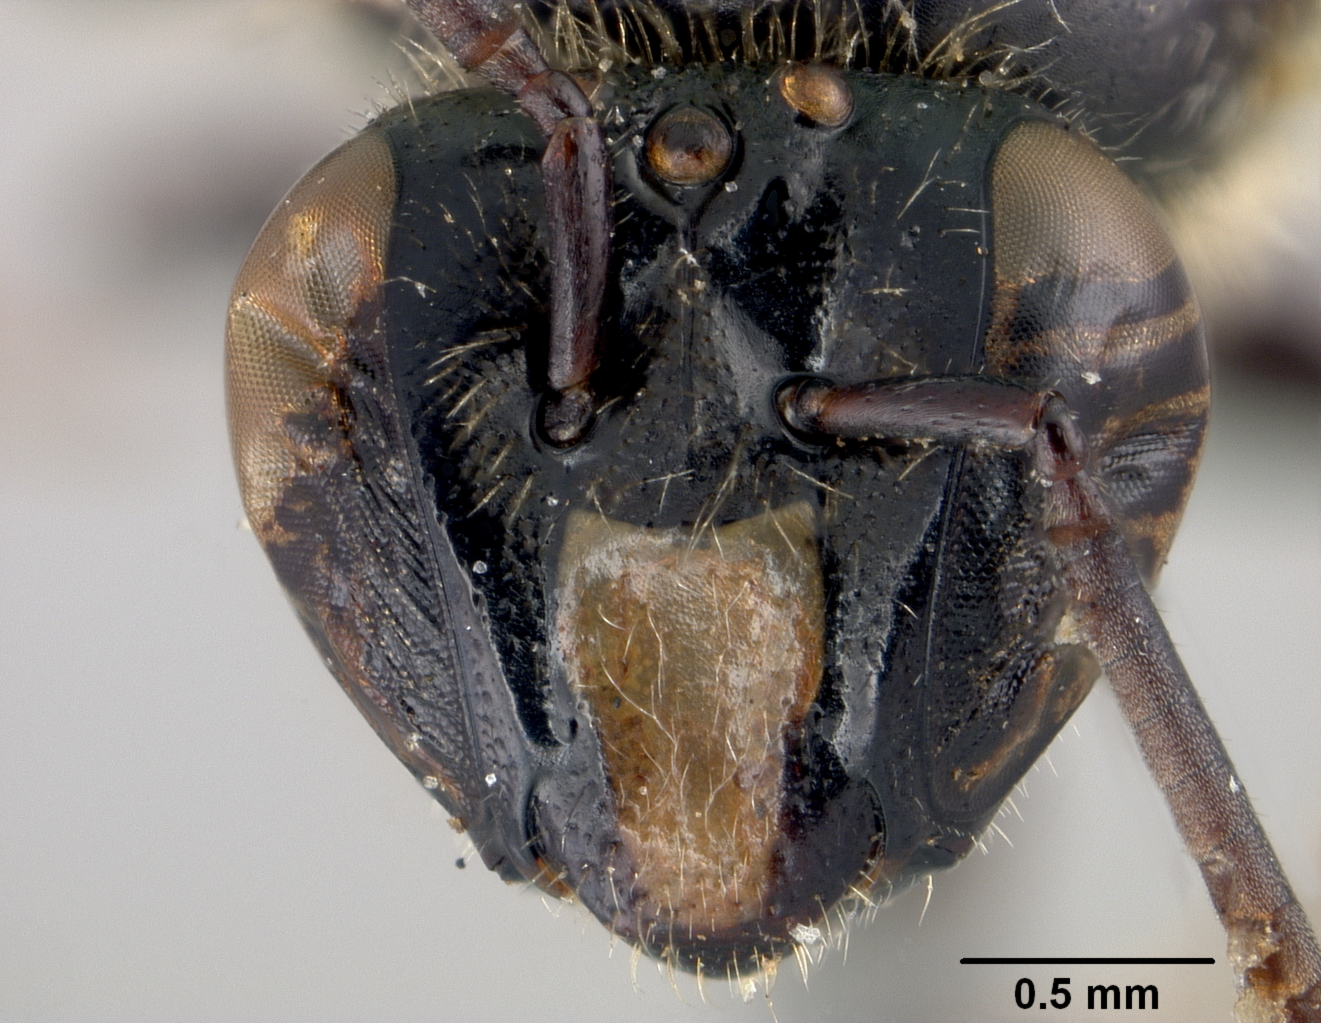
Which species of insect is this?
Allodape philippinensis
